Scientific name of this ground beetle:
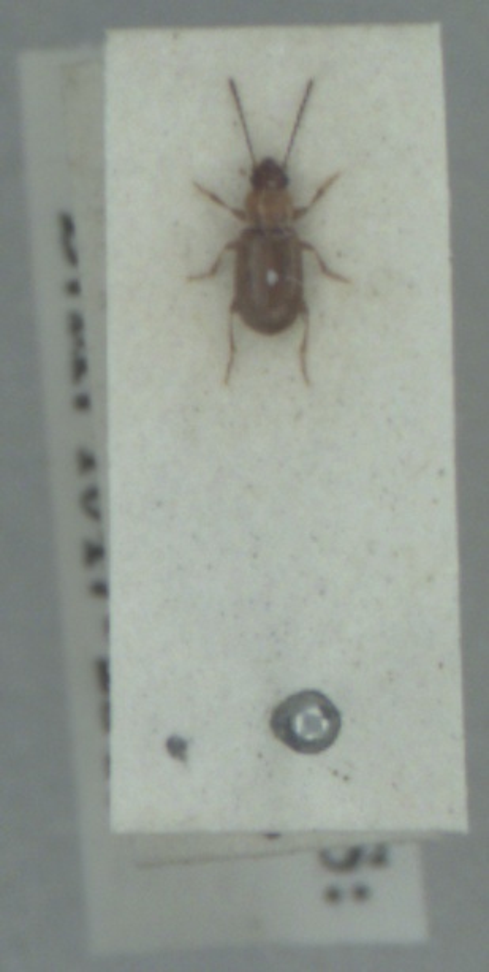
Acupalpus dubius
